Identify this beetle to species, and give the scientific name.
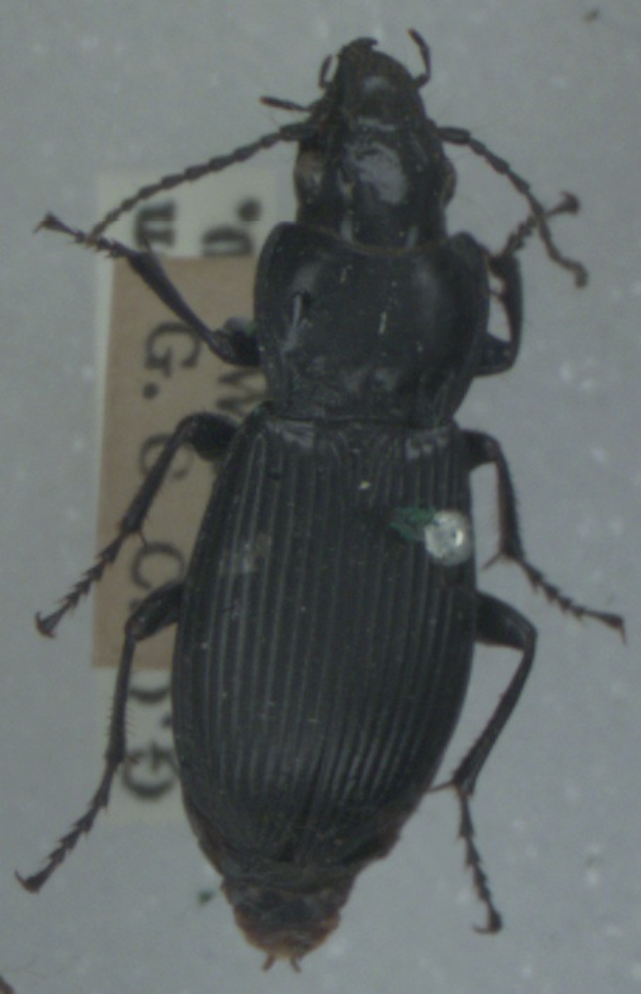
Pterostichus melanarius
